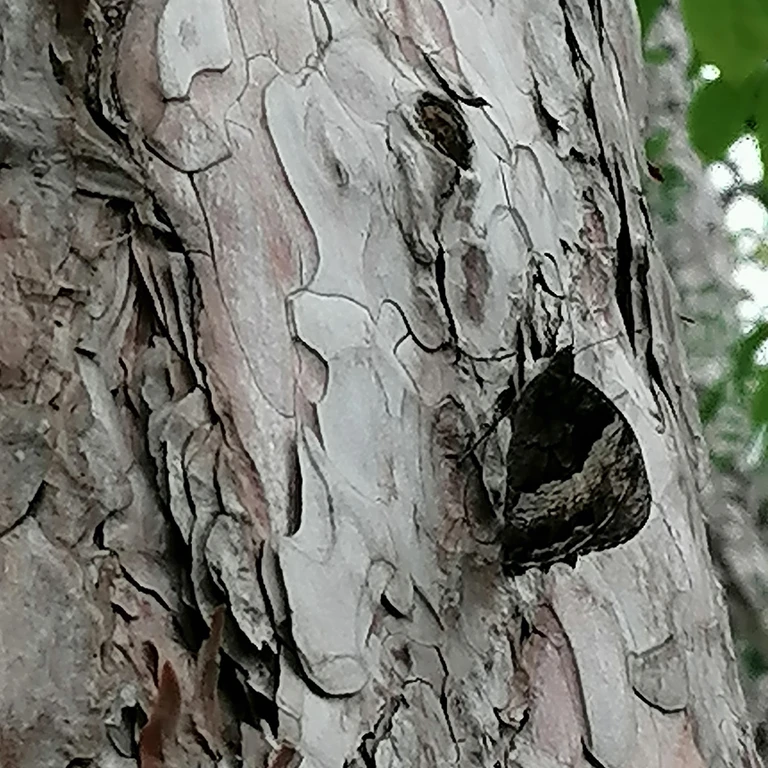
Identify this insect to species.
Hipparchia fagi
